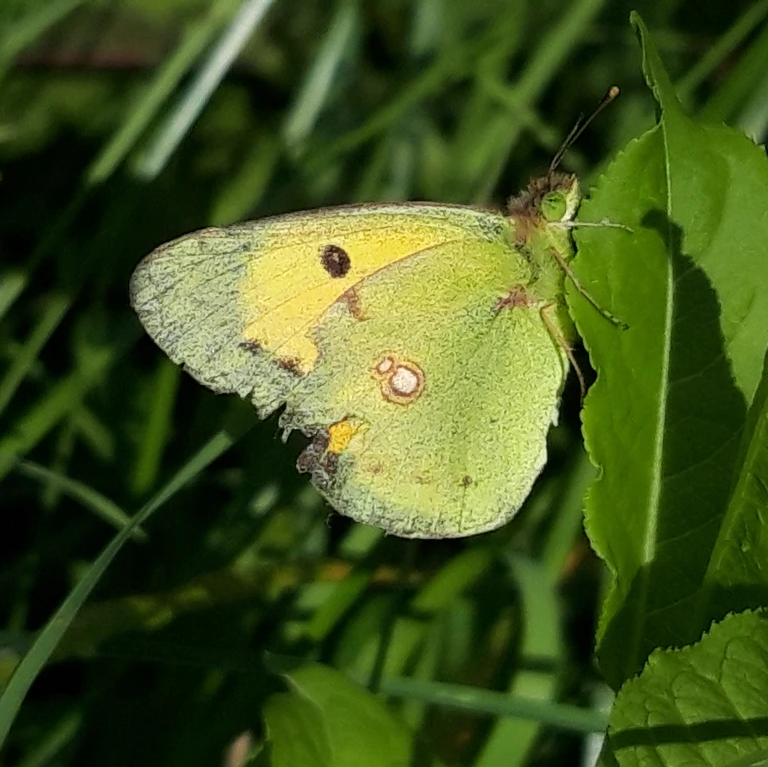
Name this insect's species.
Colias croceus
